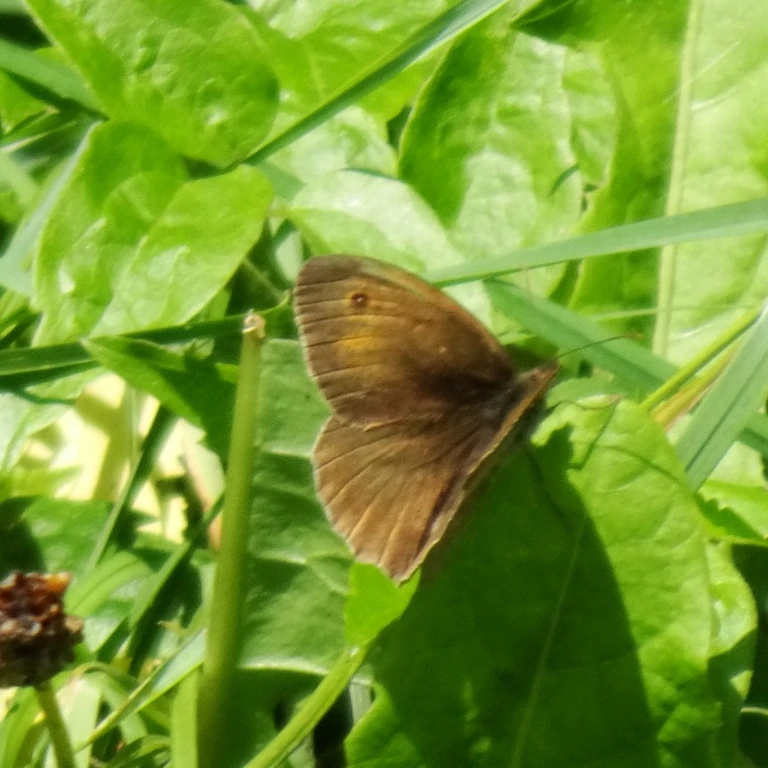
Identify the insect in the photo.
Maniola jurtina
